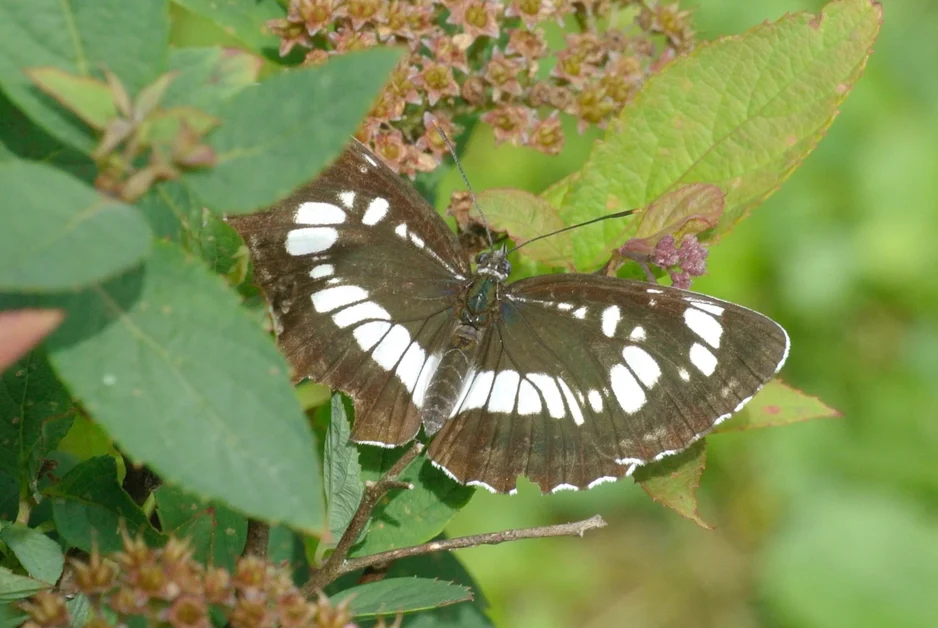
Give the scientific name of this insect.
Neptis rivularis
